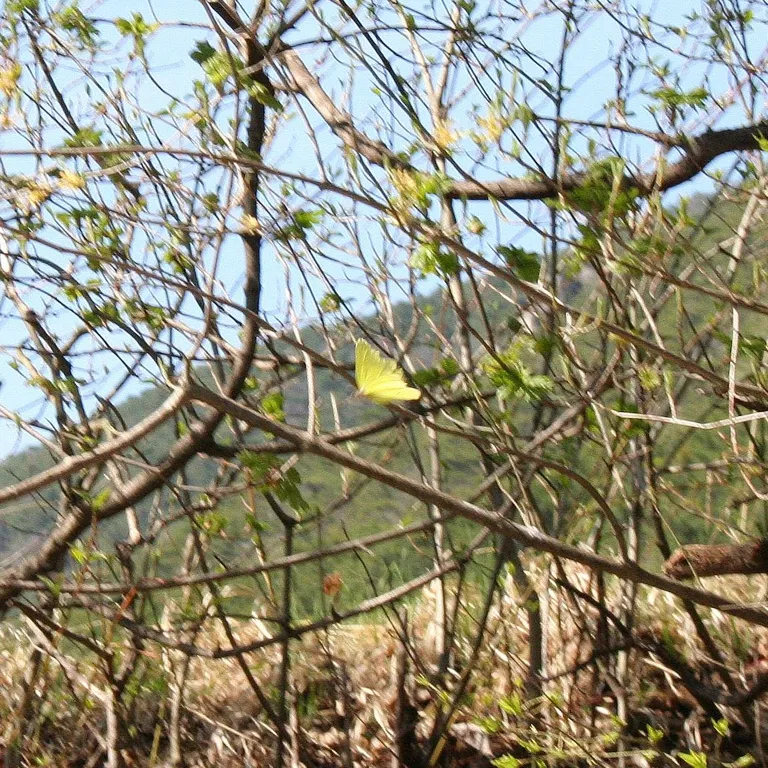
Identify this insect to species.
Gonepteryx rhamni
